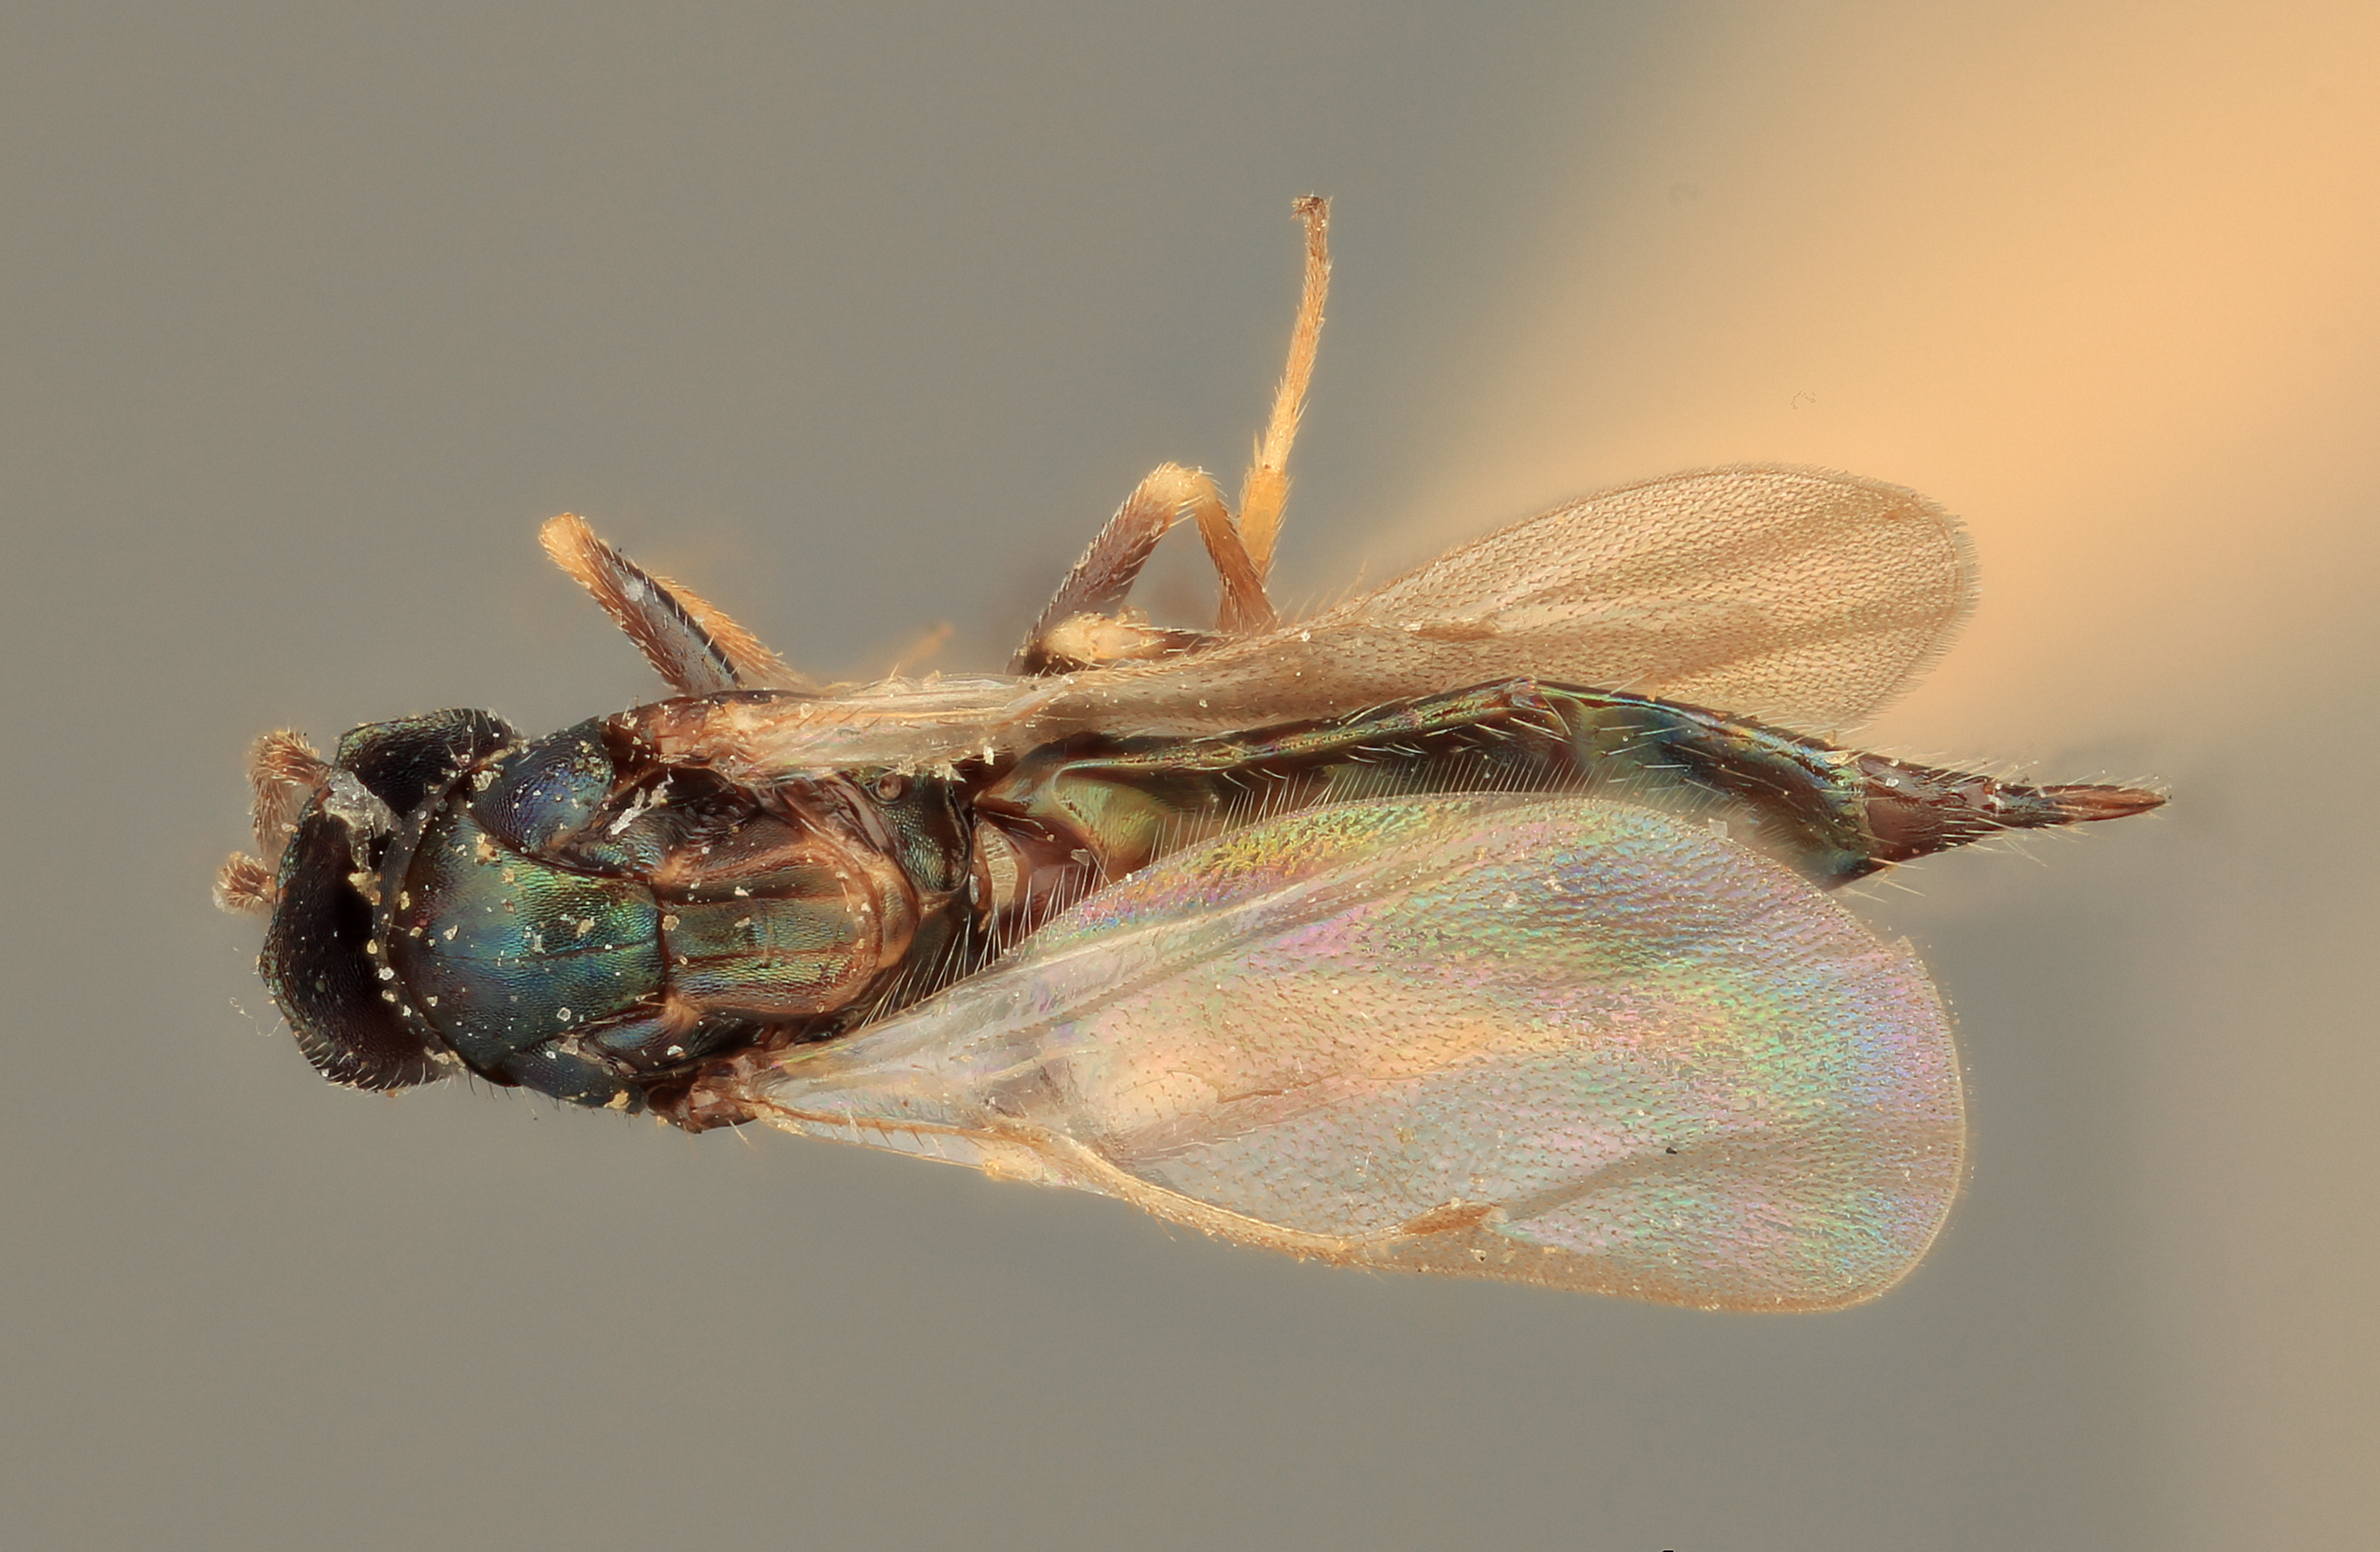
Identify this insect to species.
Aprostocetus bewicki
